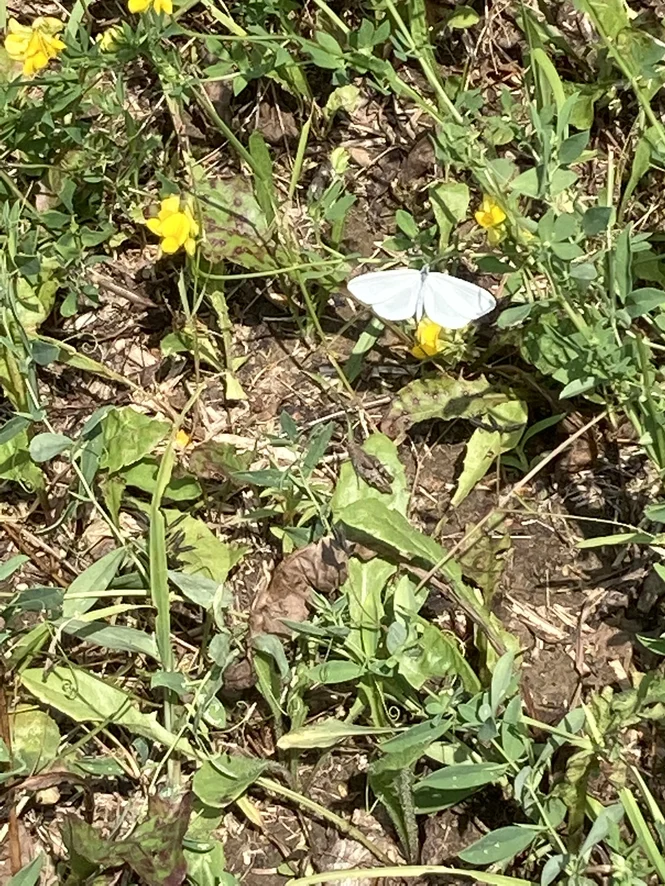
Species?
Leptidea sinapis/juvernica
